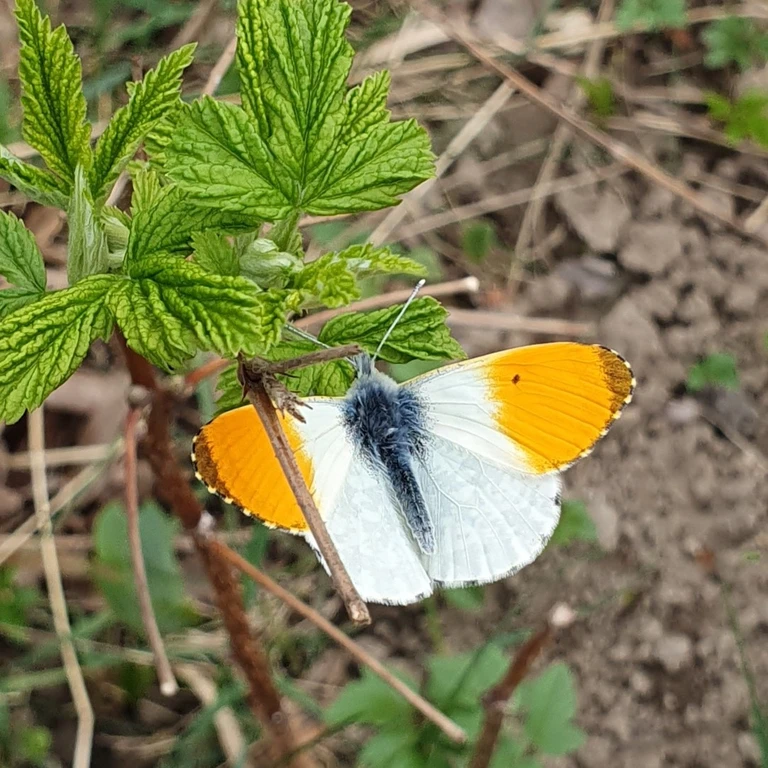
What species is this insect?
Anthocharis cardamines
